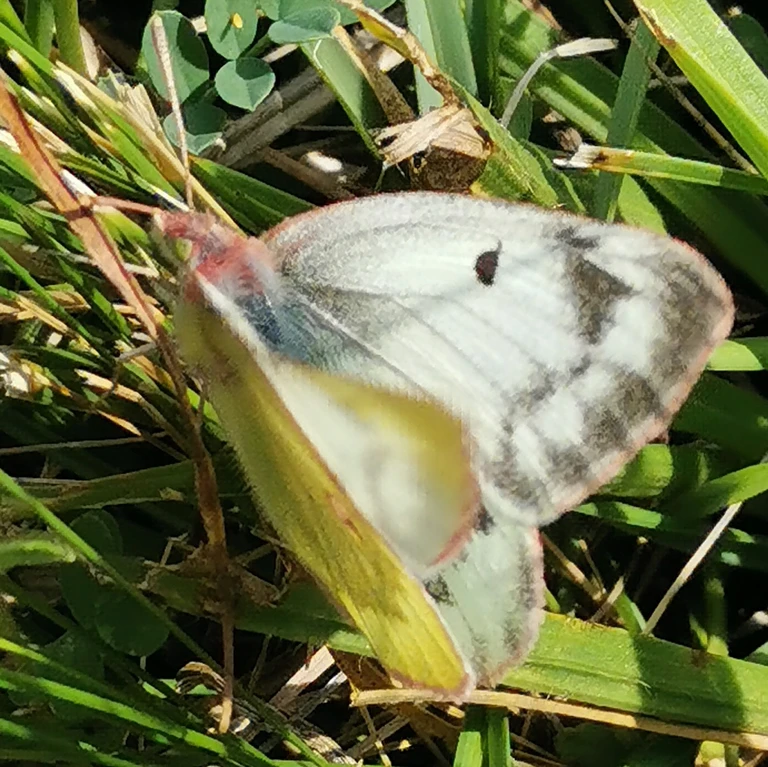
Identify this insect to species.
Colias phicomone
